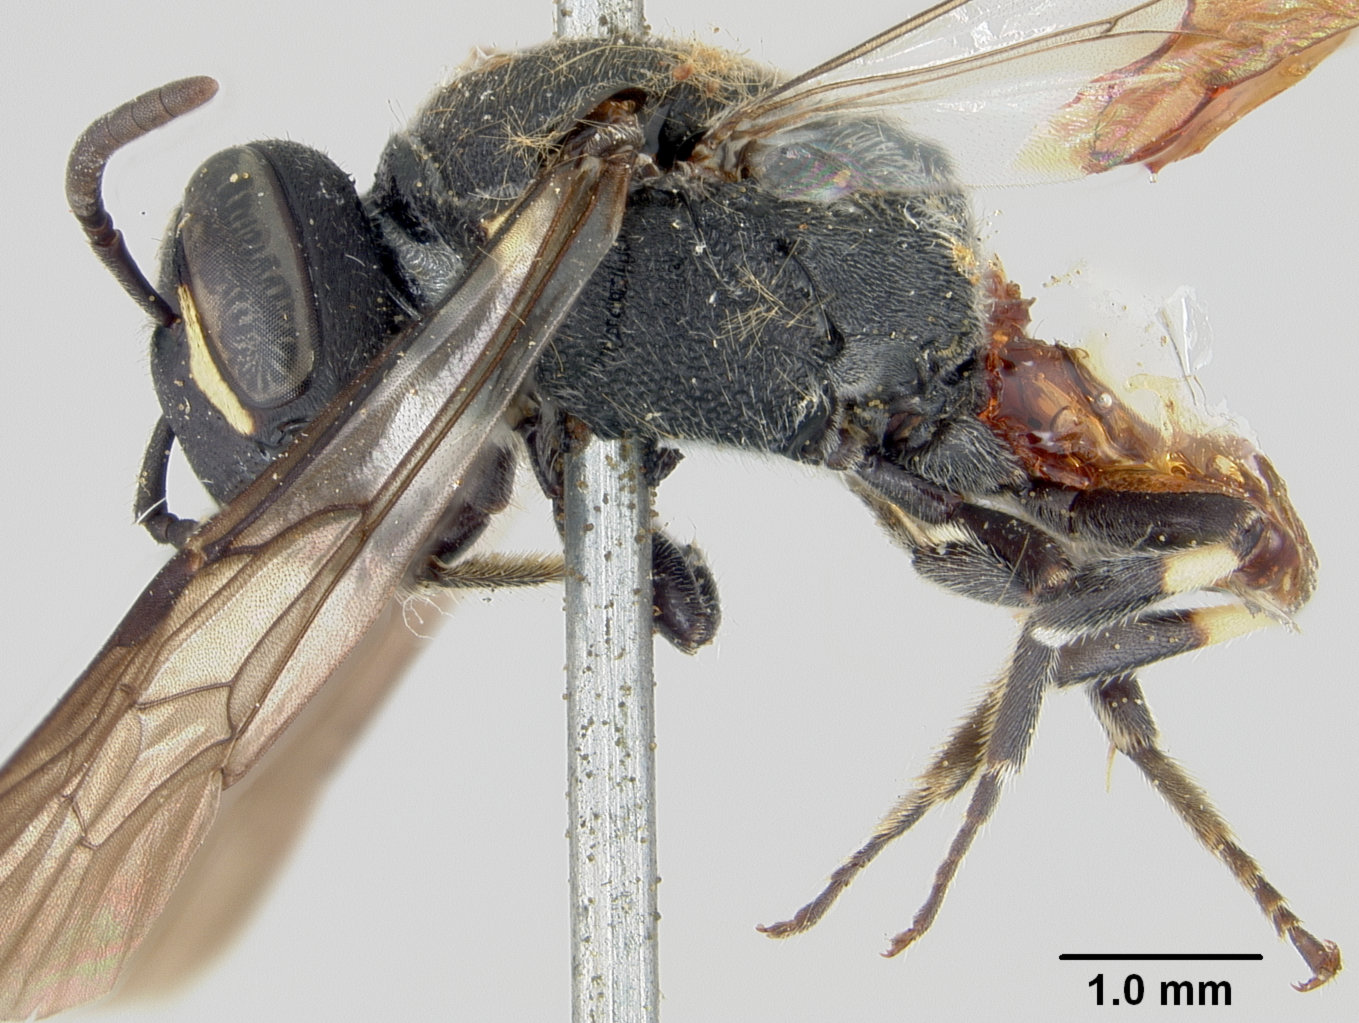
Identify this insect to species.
Prosopis schwarzii
